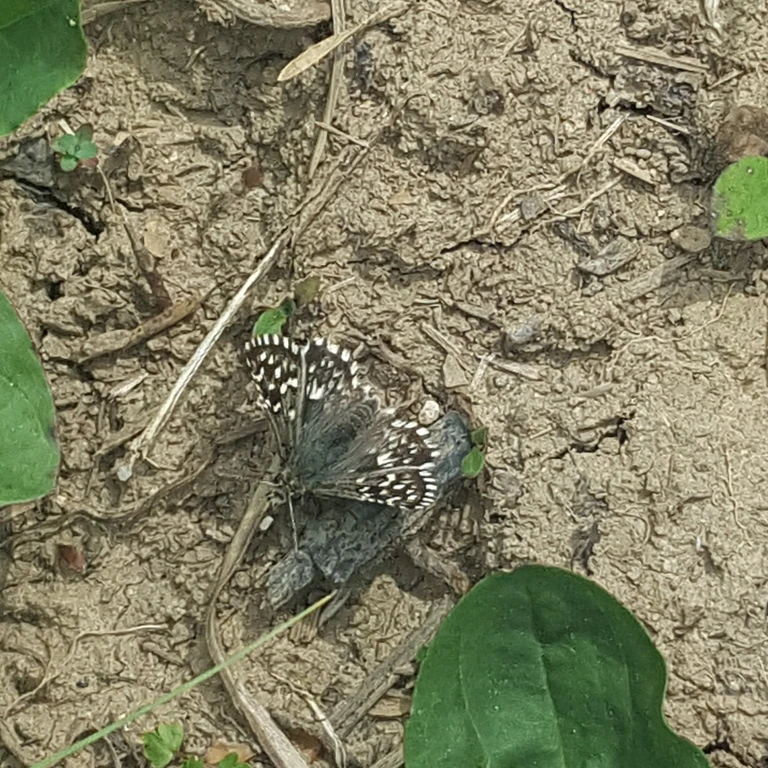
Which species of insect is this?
Pyrgus malvae
